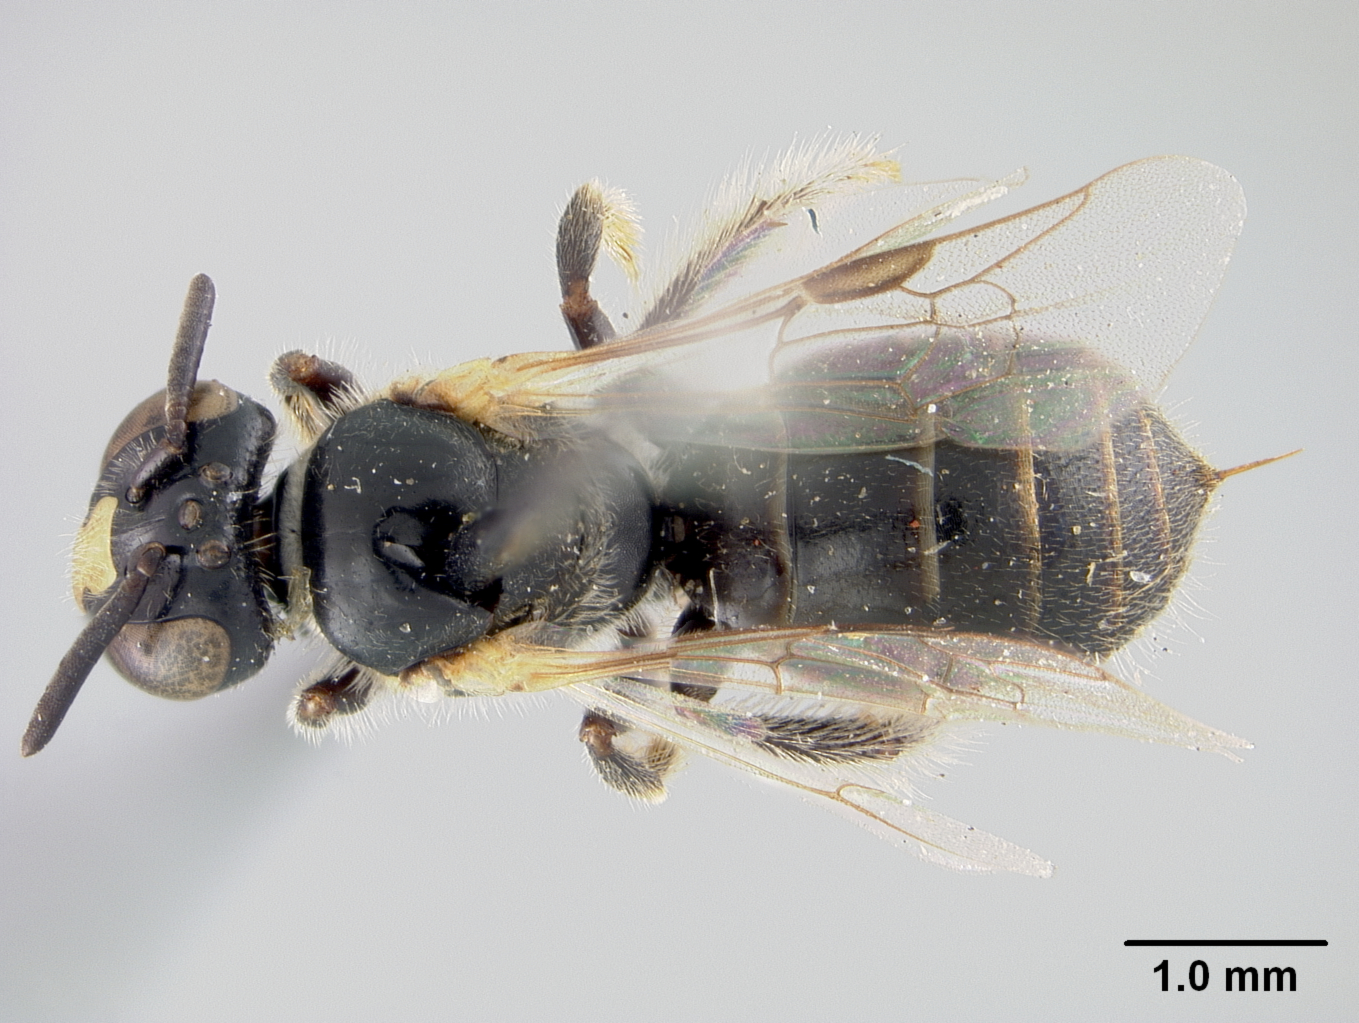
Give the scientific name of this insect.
Allodape sauteriella
